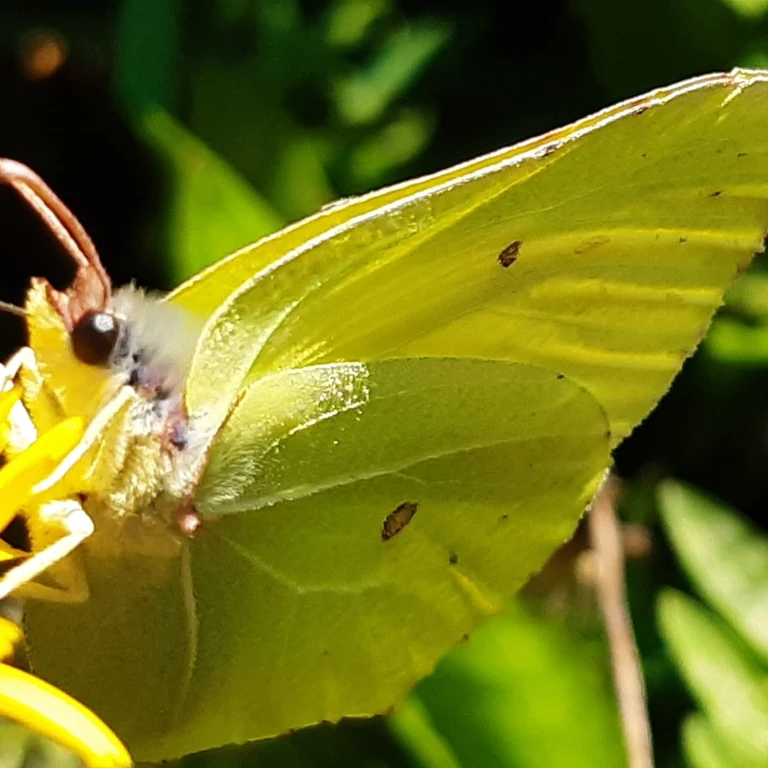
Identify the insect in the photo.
Gonepteryx rhamni
